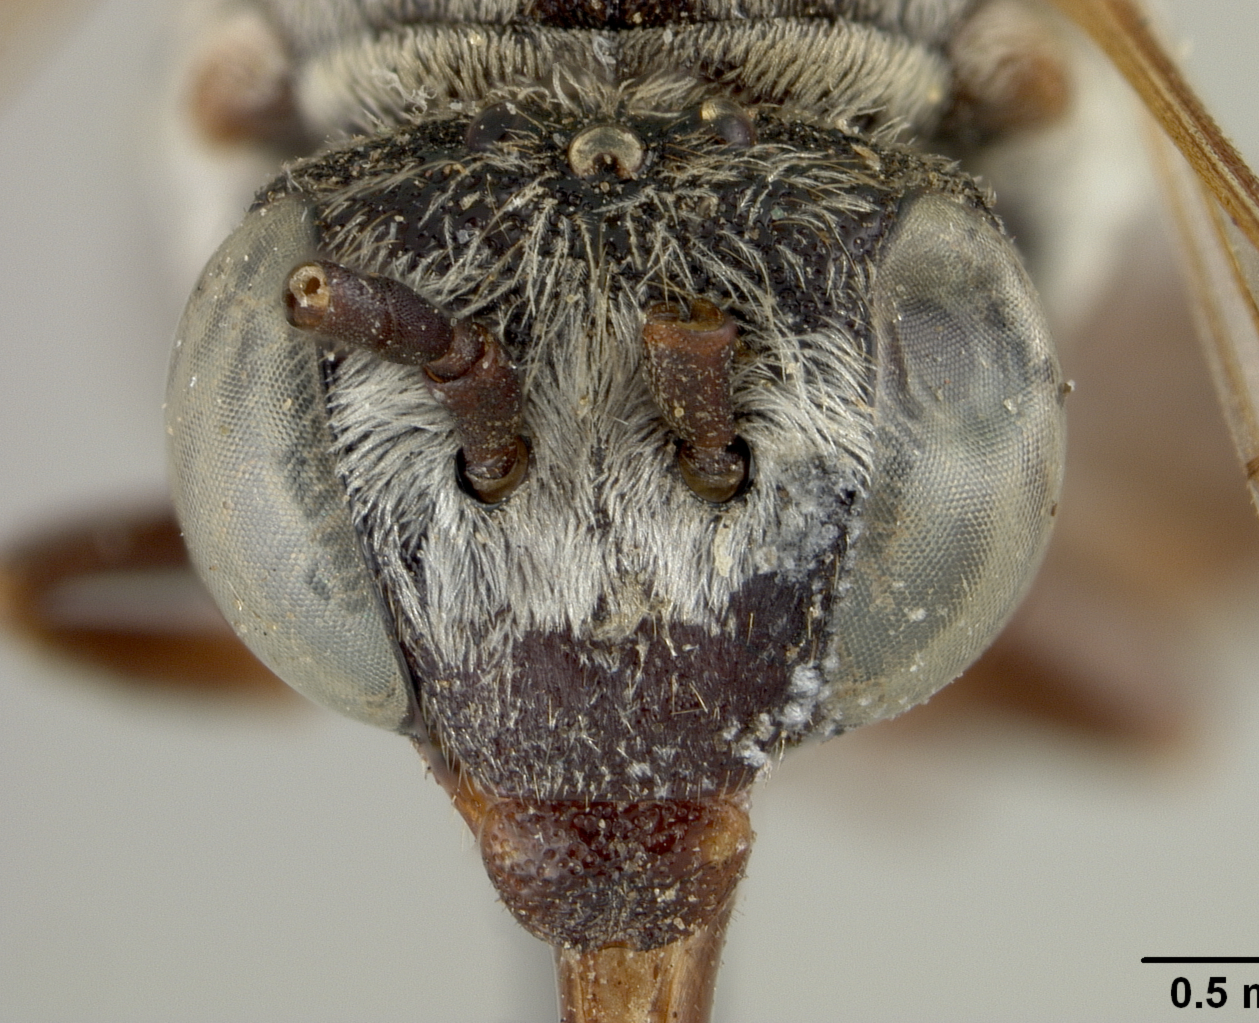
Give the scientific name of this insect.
Epeolus humillimus
